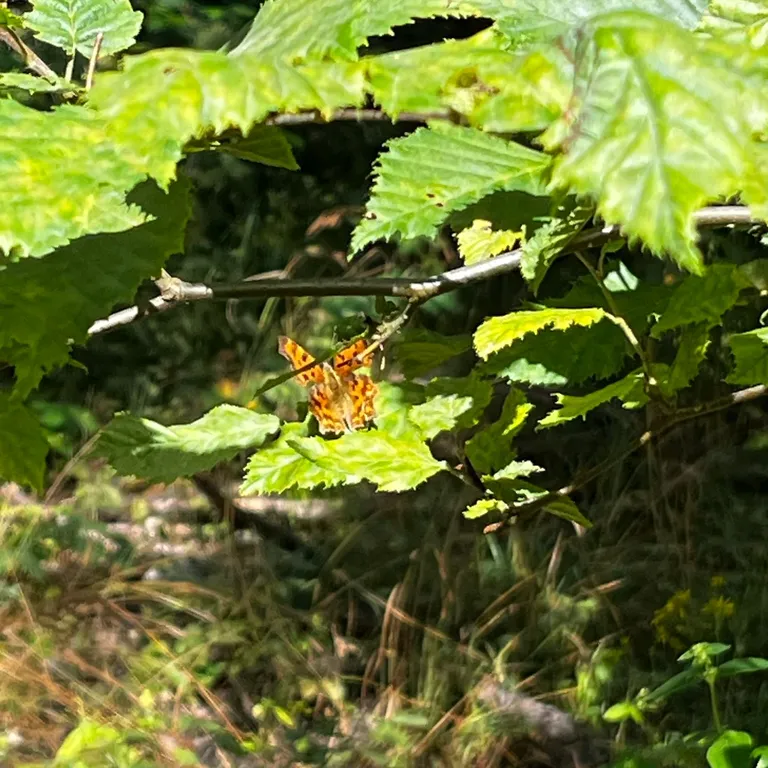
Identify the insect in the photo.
Polygonia c-album
